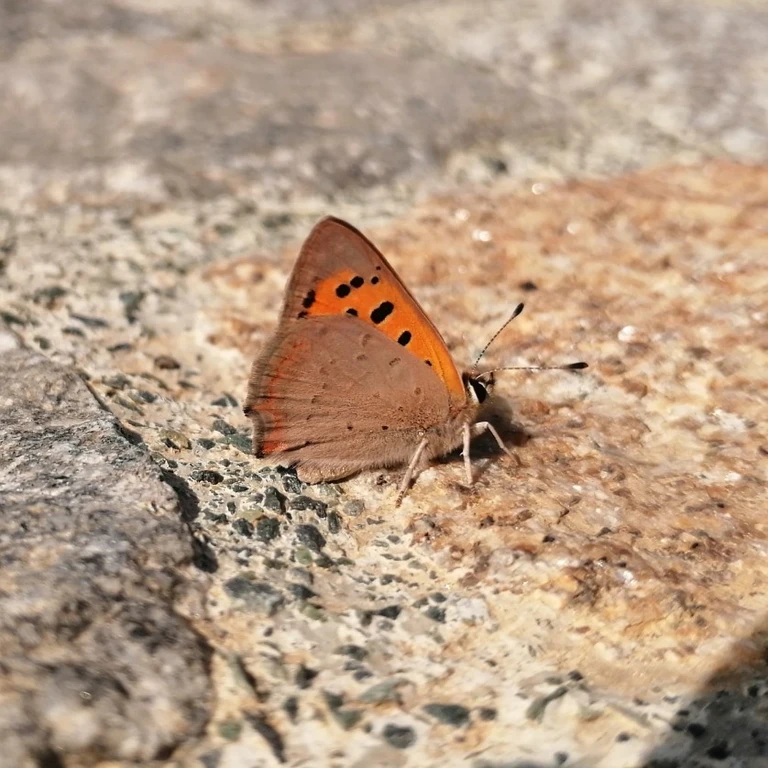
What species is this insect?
Lycaena phlaeas
